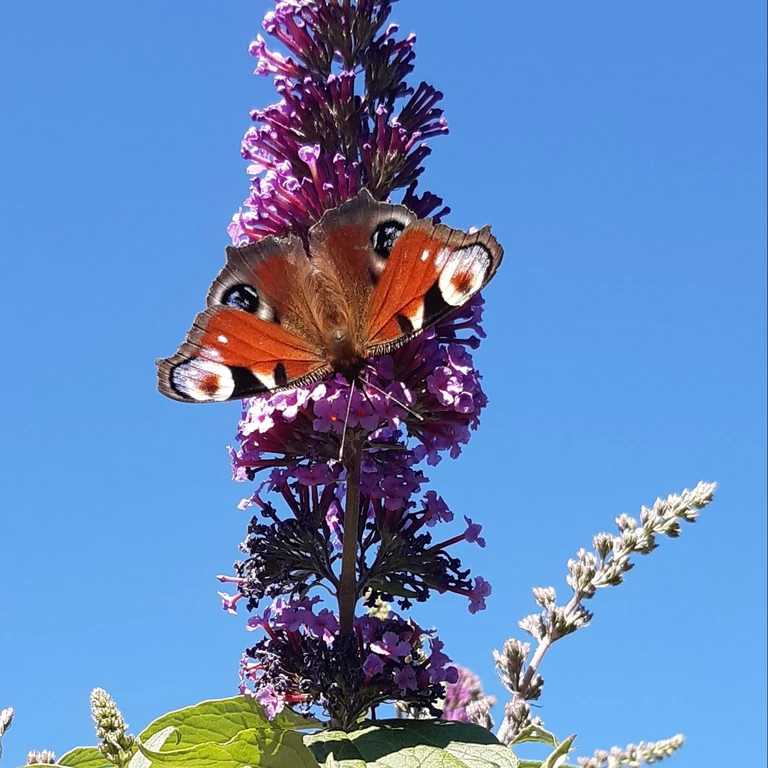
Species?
Aglais io
